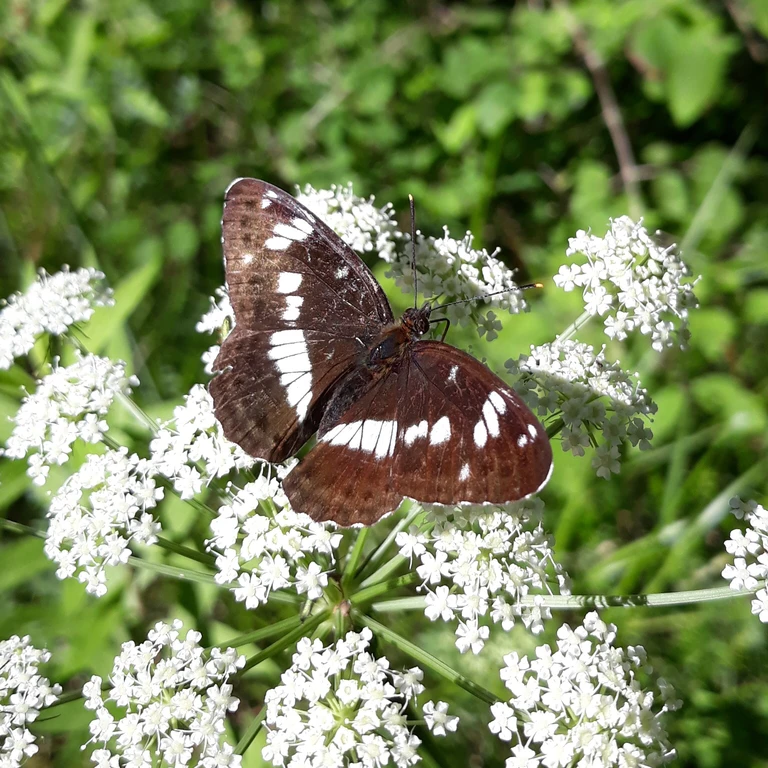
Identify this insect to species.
Limenitis camilla (also Ladoga camilla)
